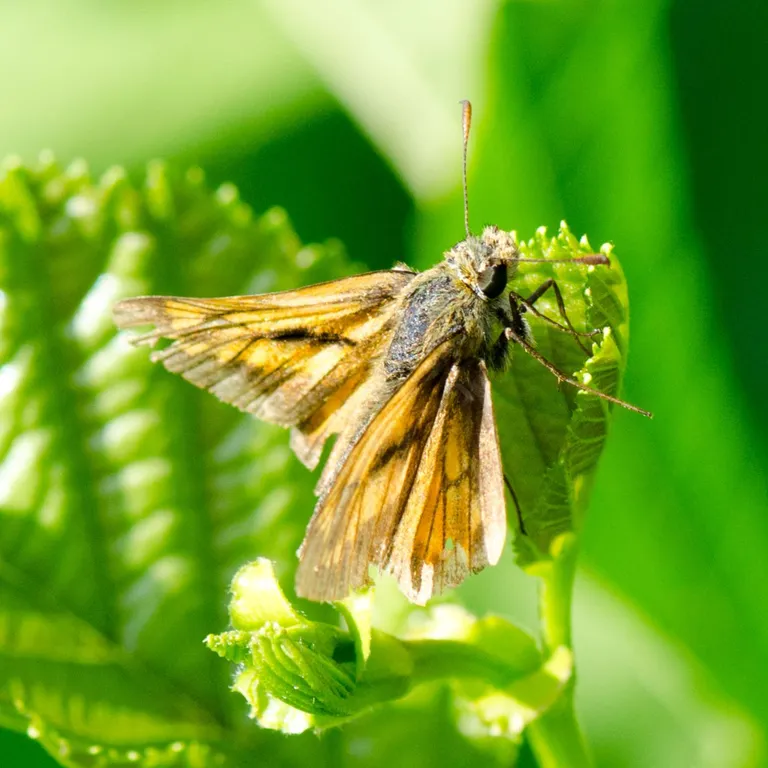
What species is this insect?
Ochlodes sylvanus (also Ochlodes venata)
